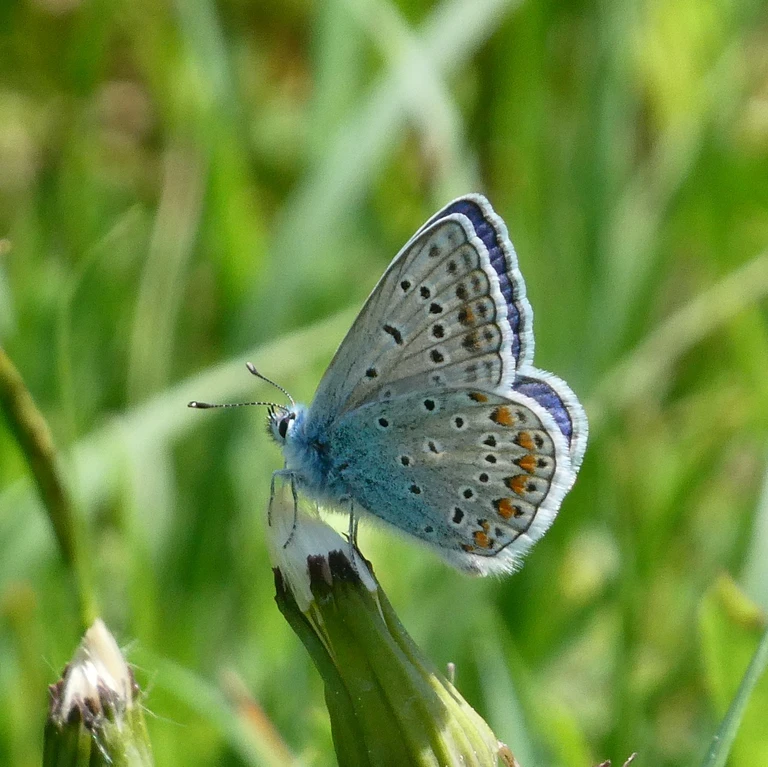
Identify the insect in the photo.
Polyommatus icarus
